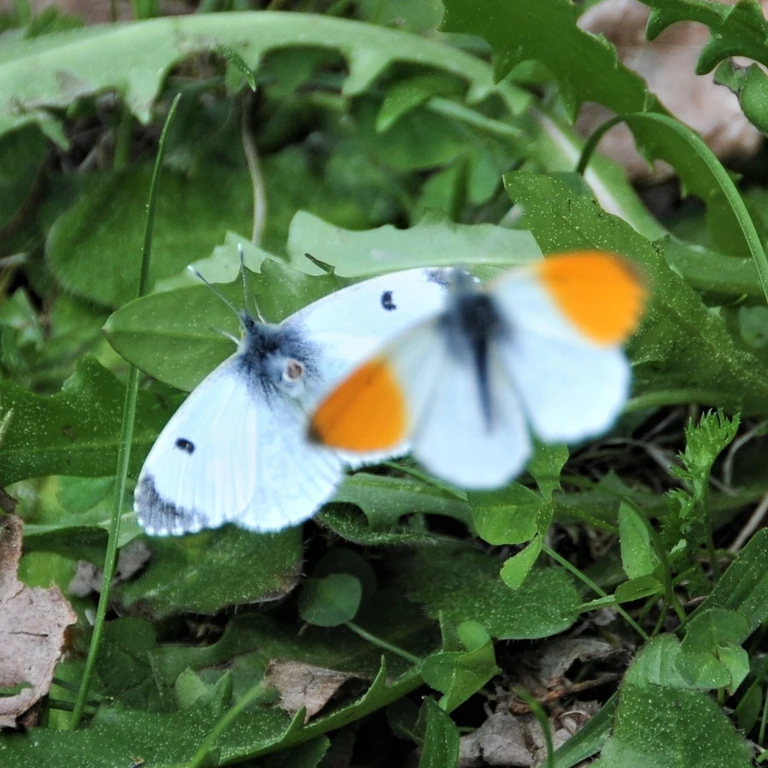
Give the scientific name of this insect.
Anthocharis cardamines
